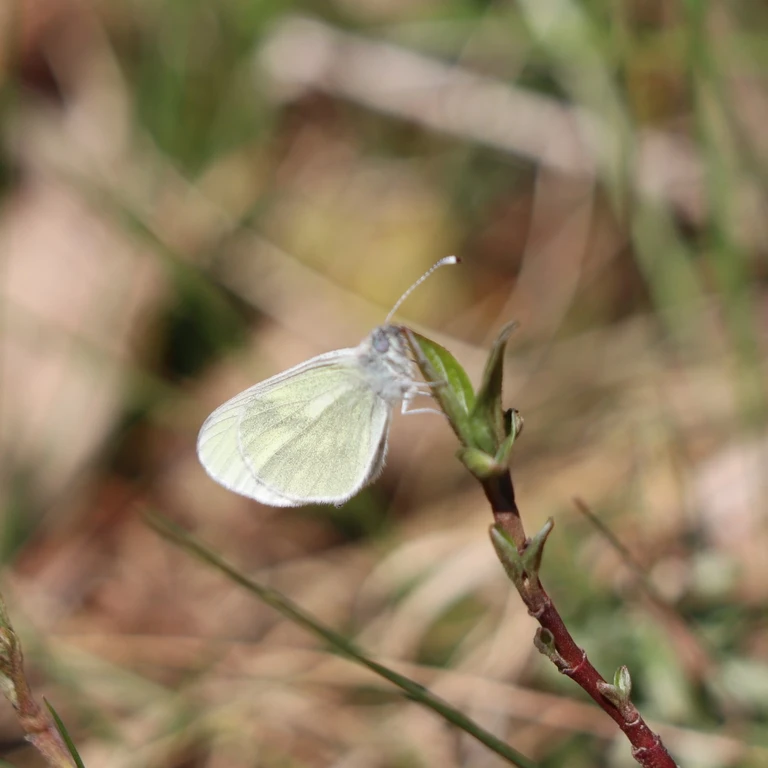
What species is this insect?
Leptidea sinapis/juvernica
